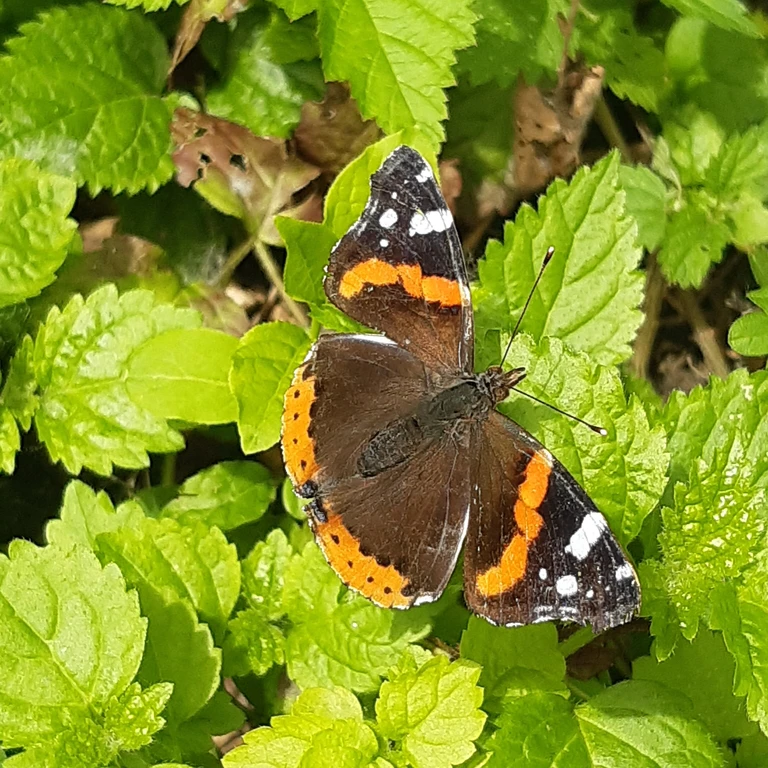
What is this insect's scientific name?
Vanessa atalanta
